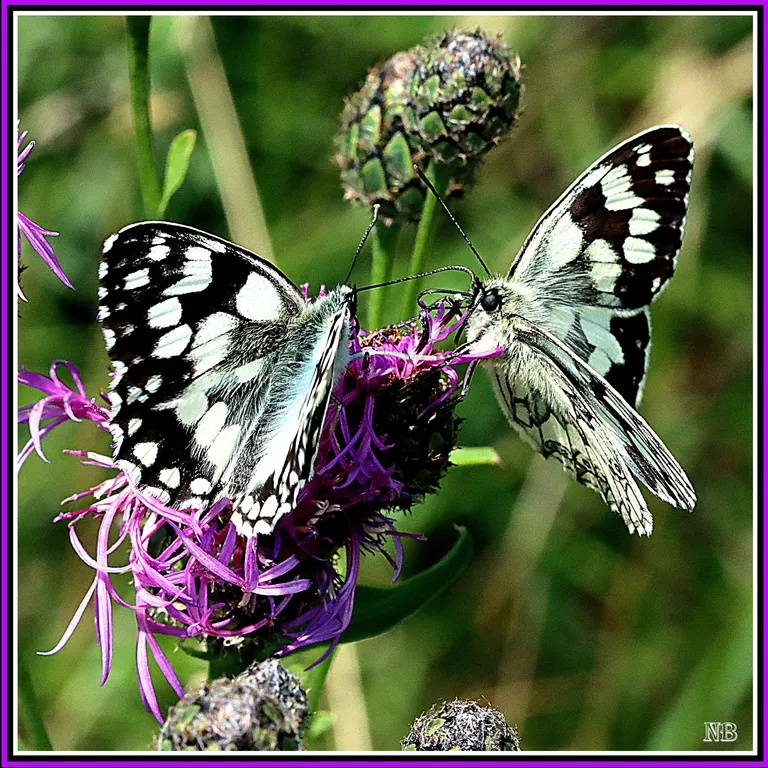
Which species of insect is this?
Melanargia galathea
